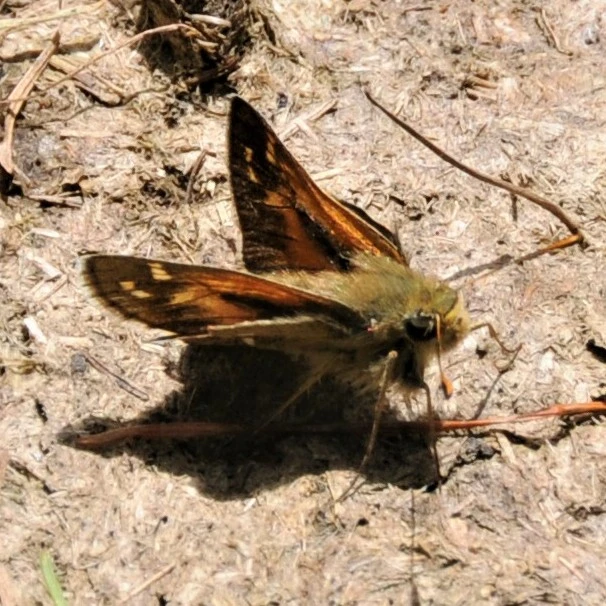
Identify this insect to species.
Hesperia comma
